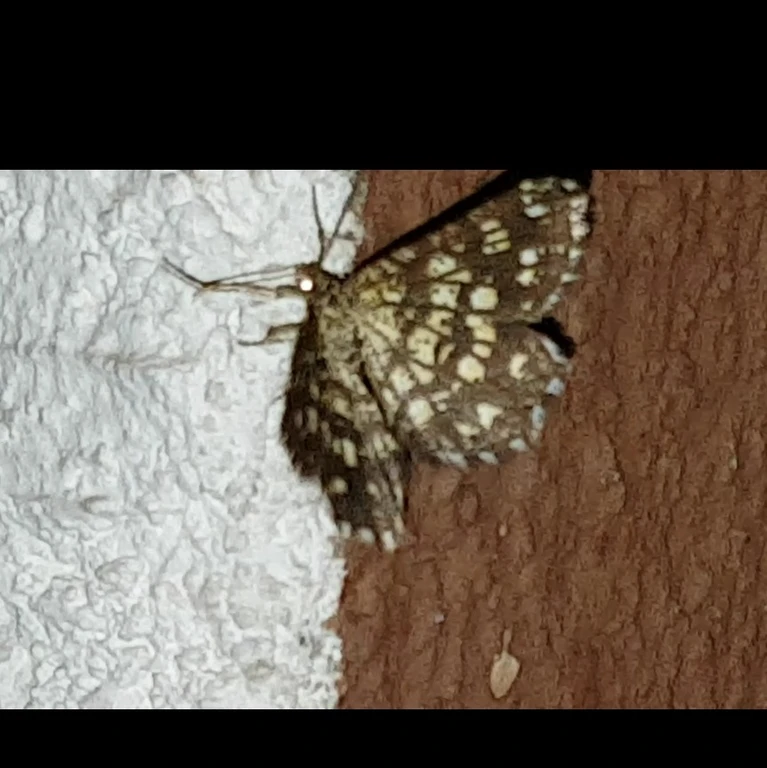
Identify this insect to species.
Chiasmia clathrata
